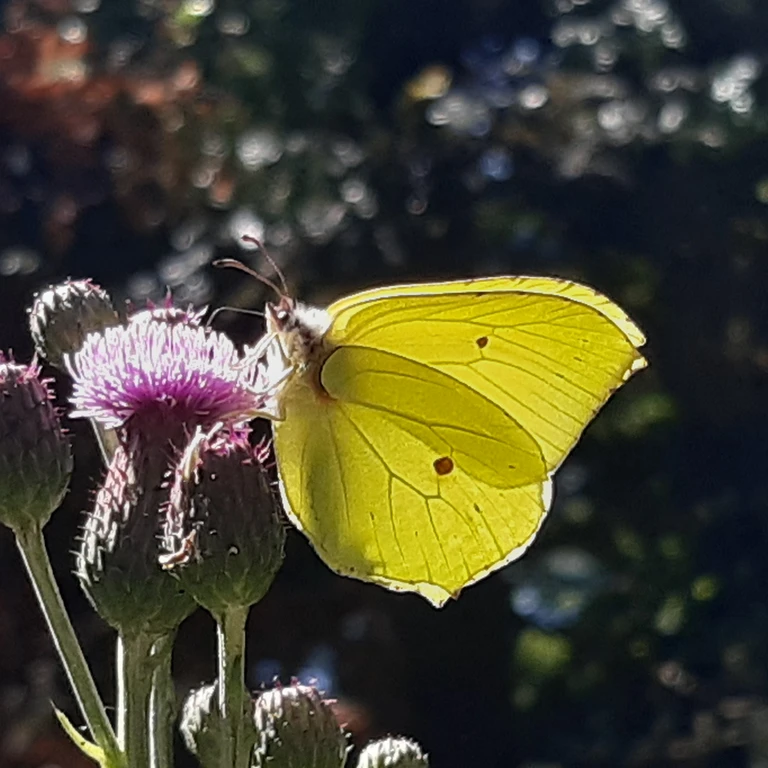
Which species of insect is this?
Gonepteryx rhamni
